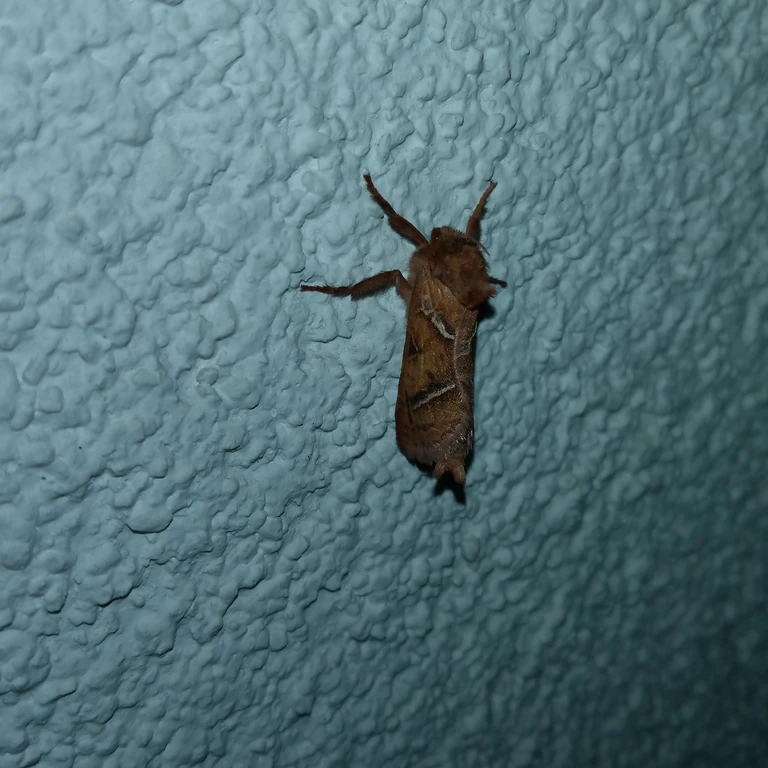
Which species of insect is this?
Triodia sylvina
